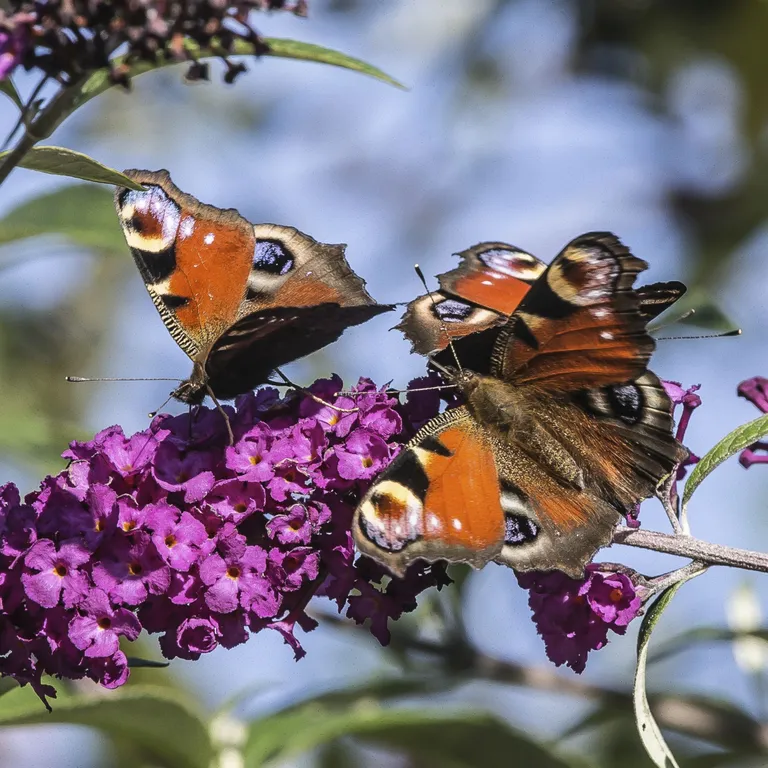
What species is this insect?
Aglais io
